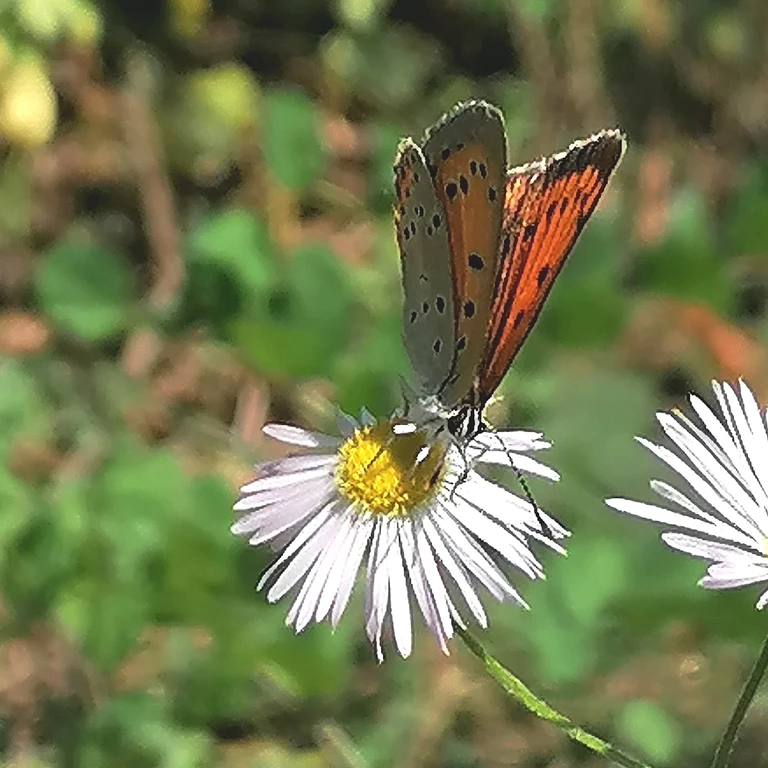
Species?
Lycaena dispar
